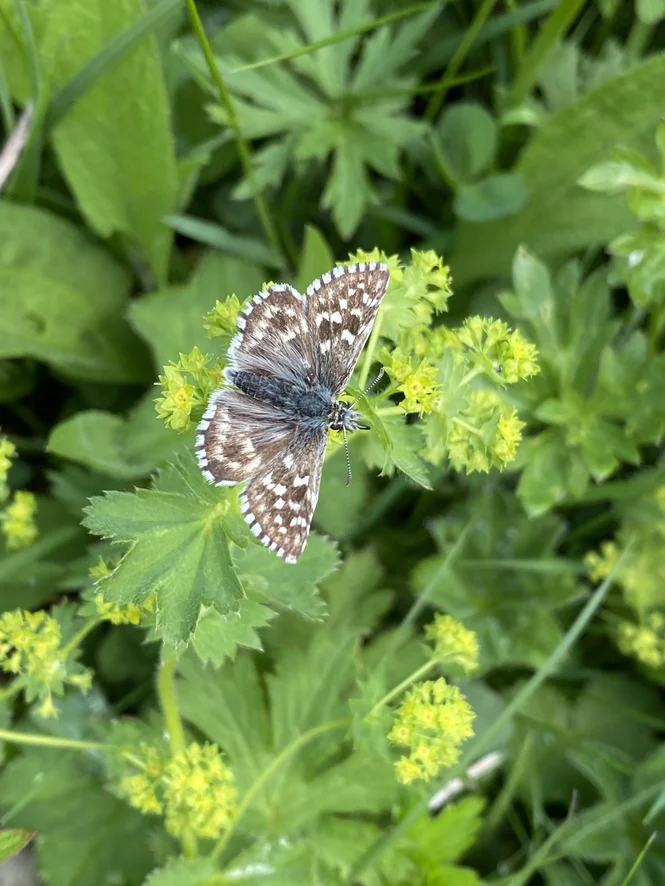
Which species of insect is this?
Pyrgus malvae
